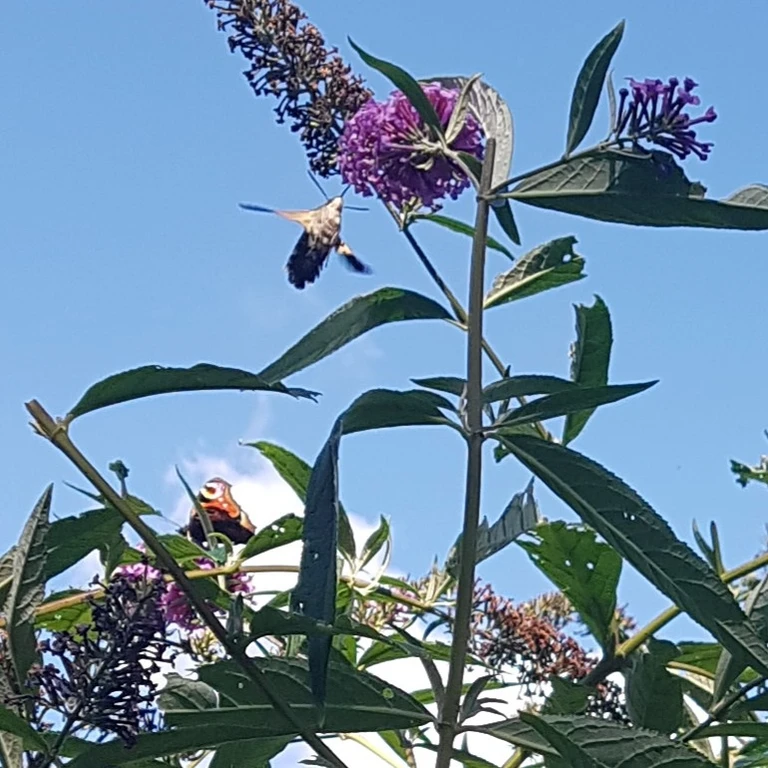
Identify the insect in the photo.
Aglais io
